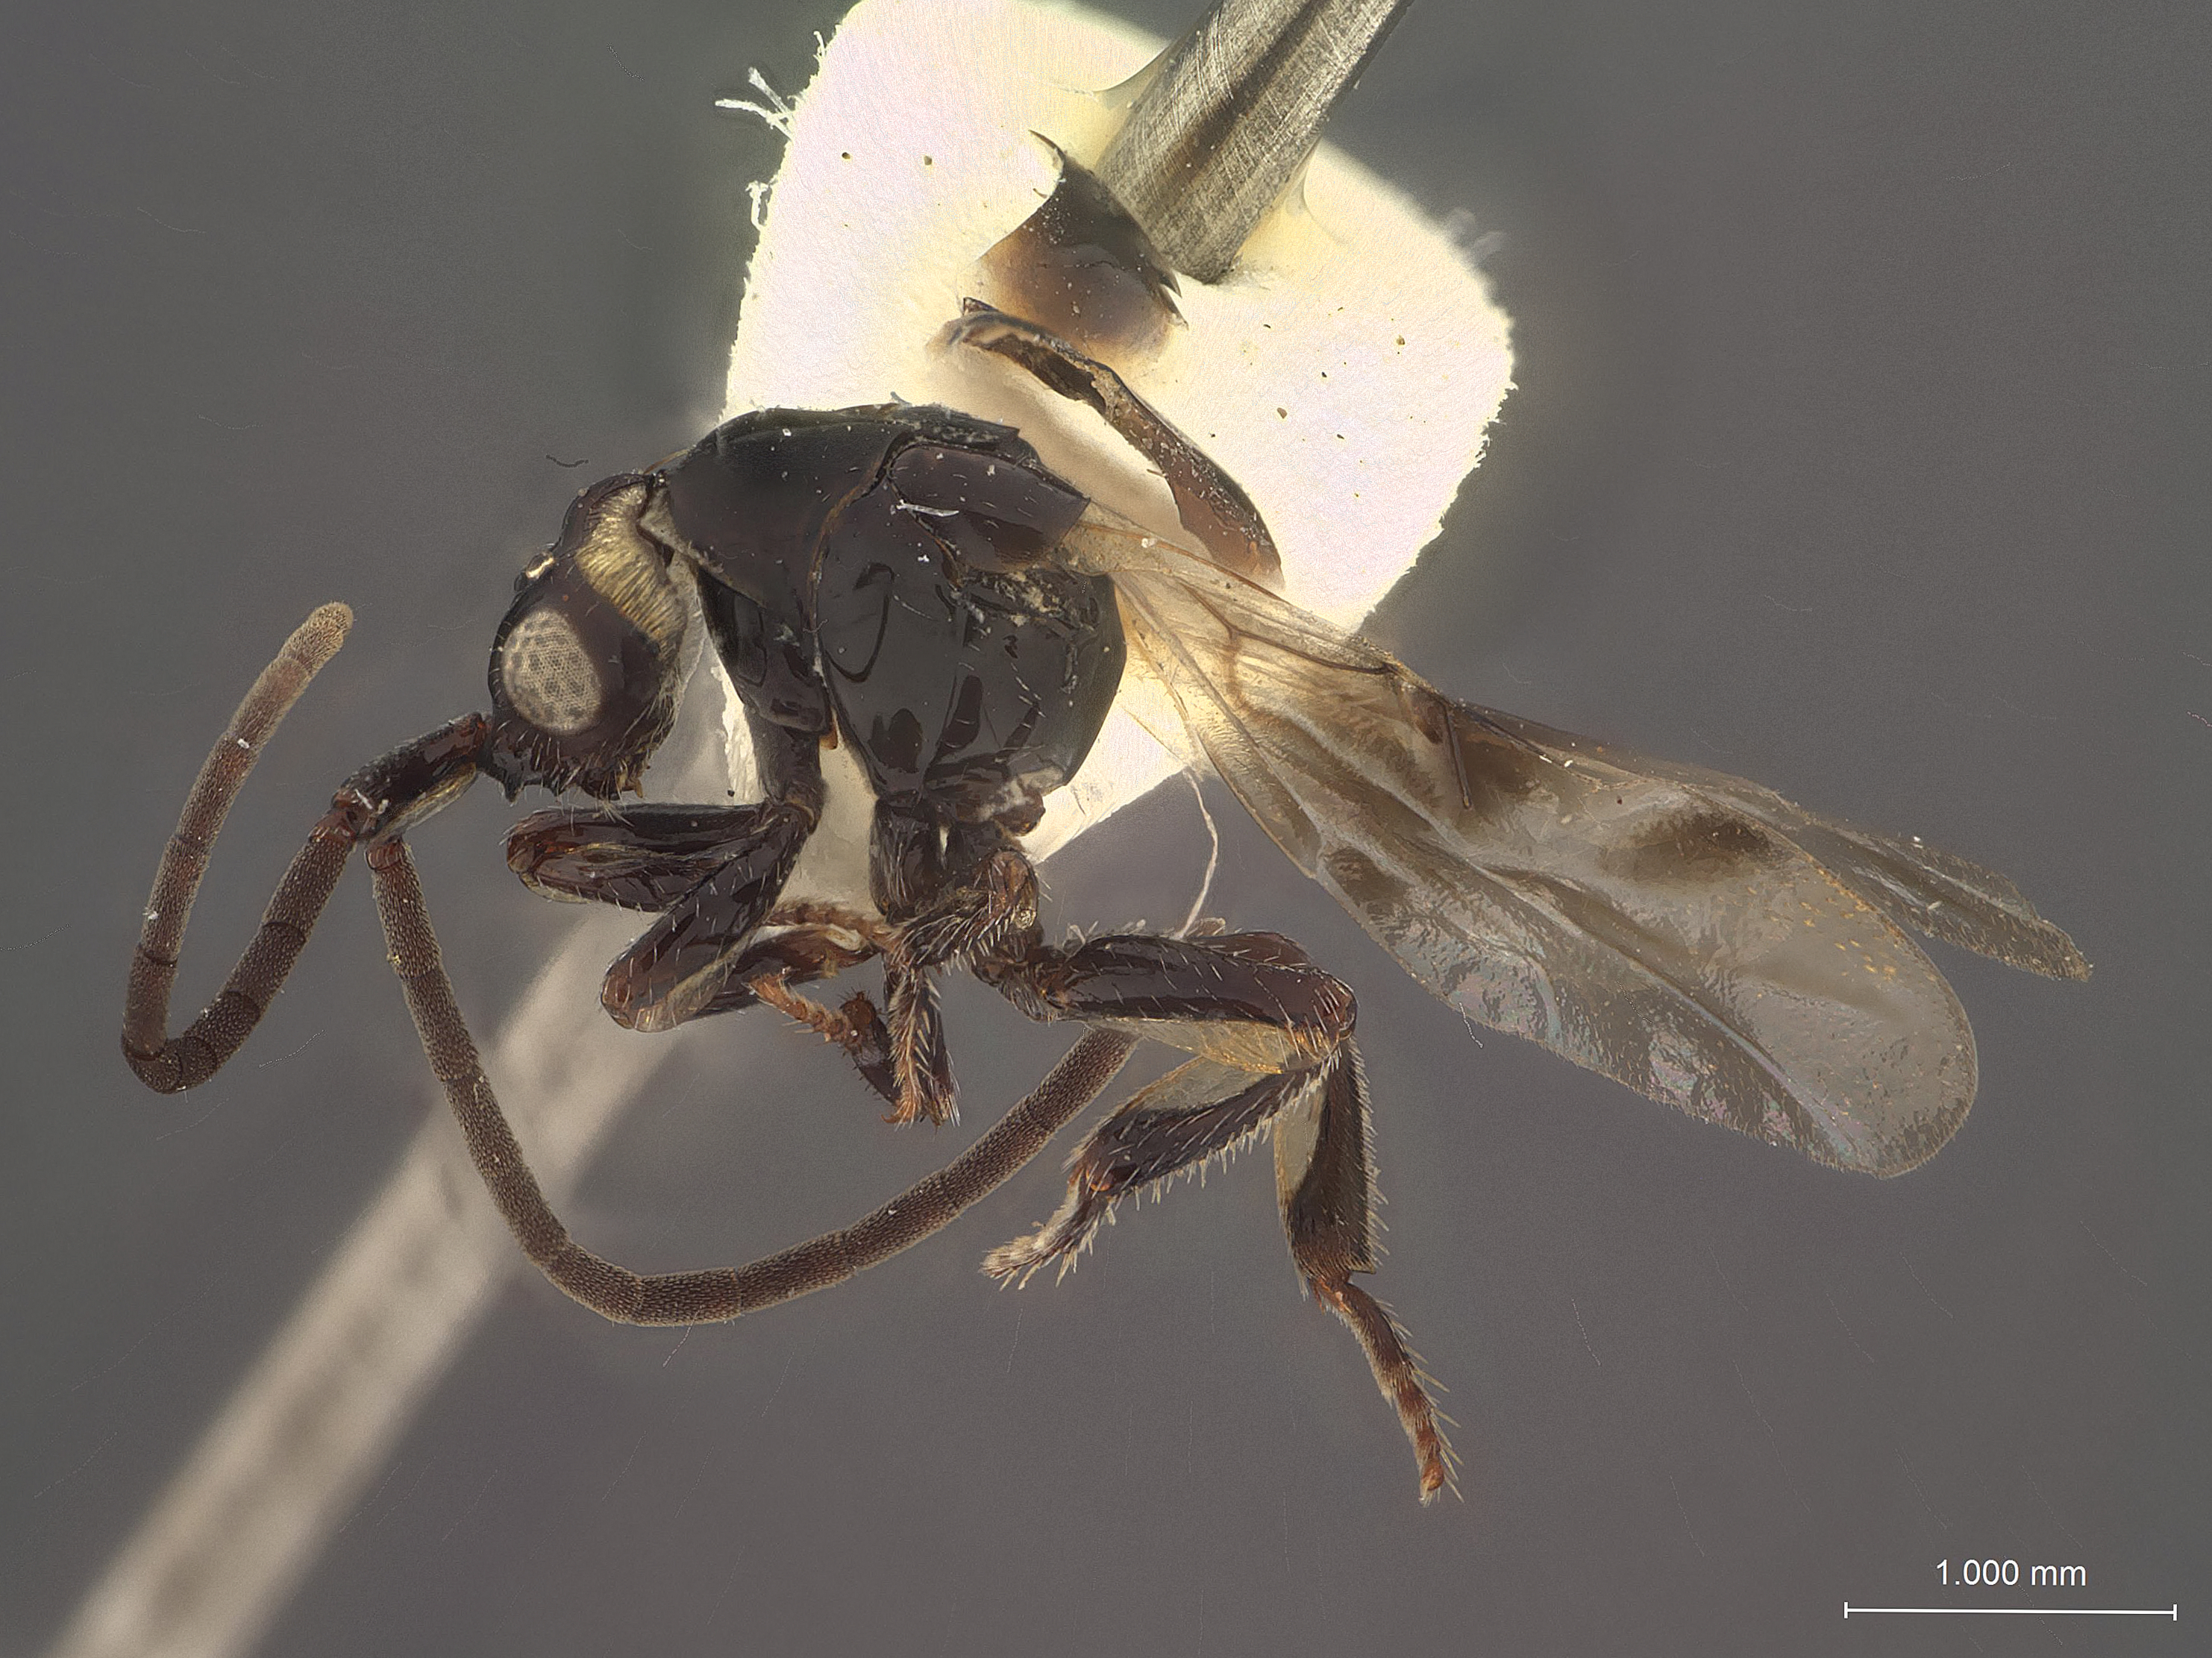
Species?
Loboscelidia atra
